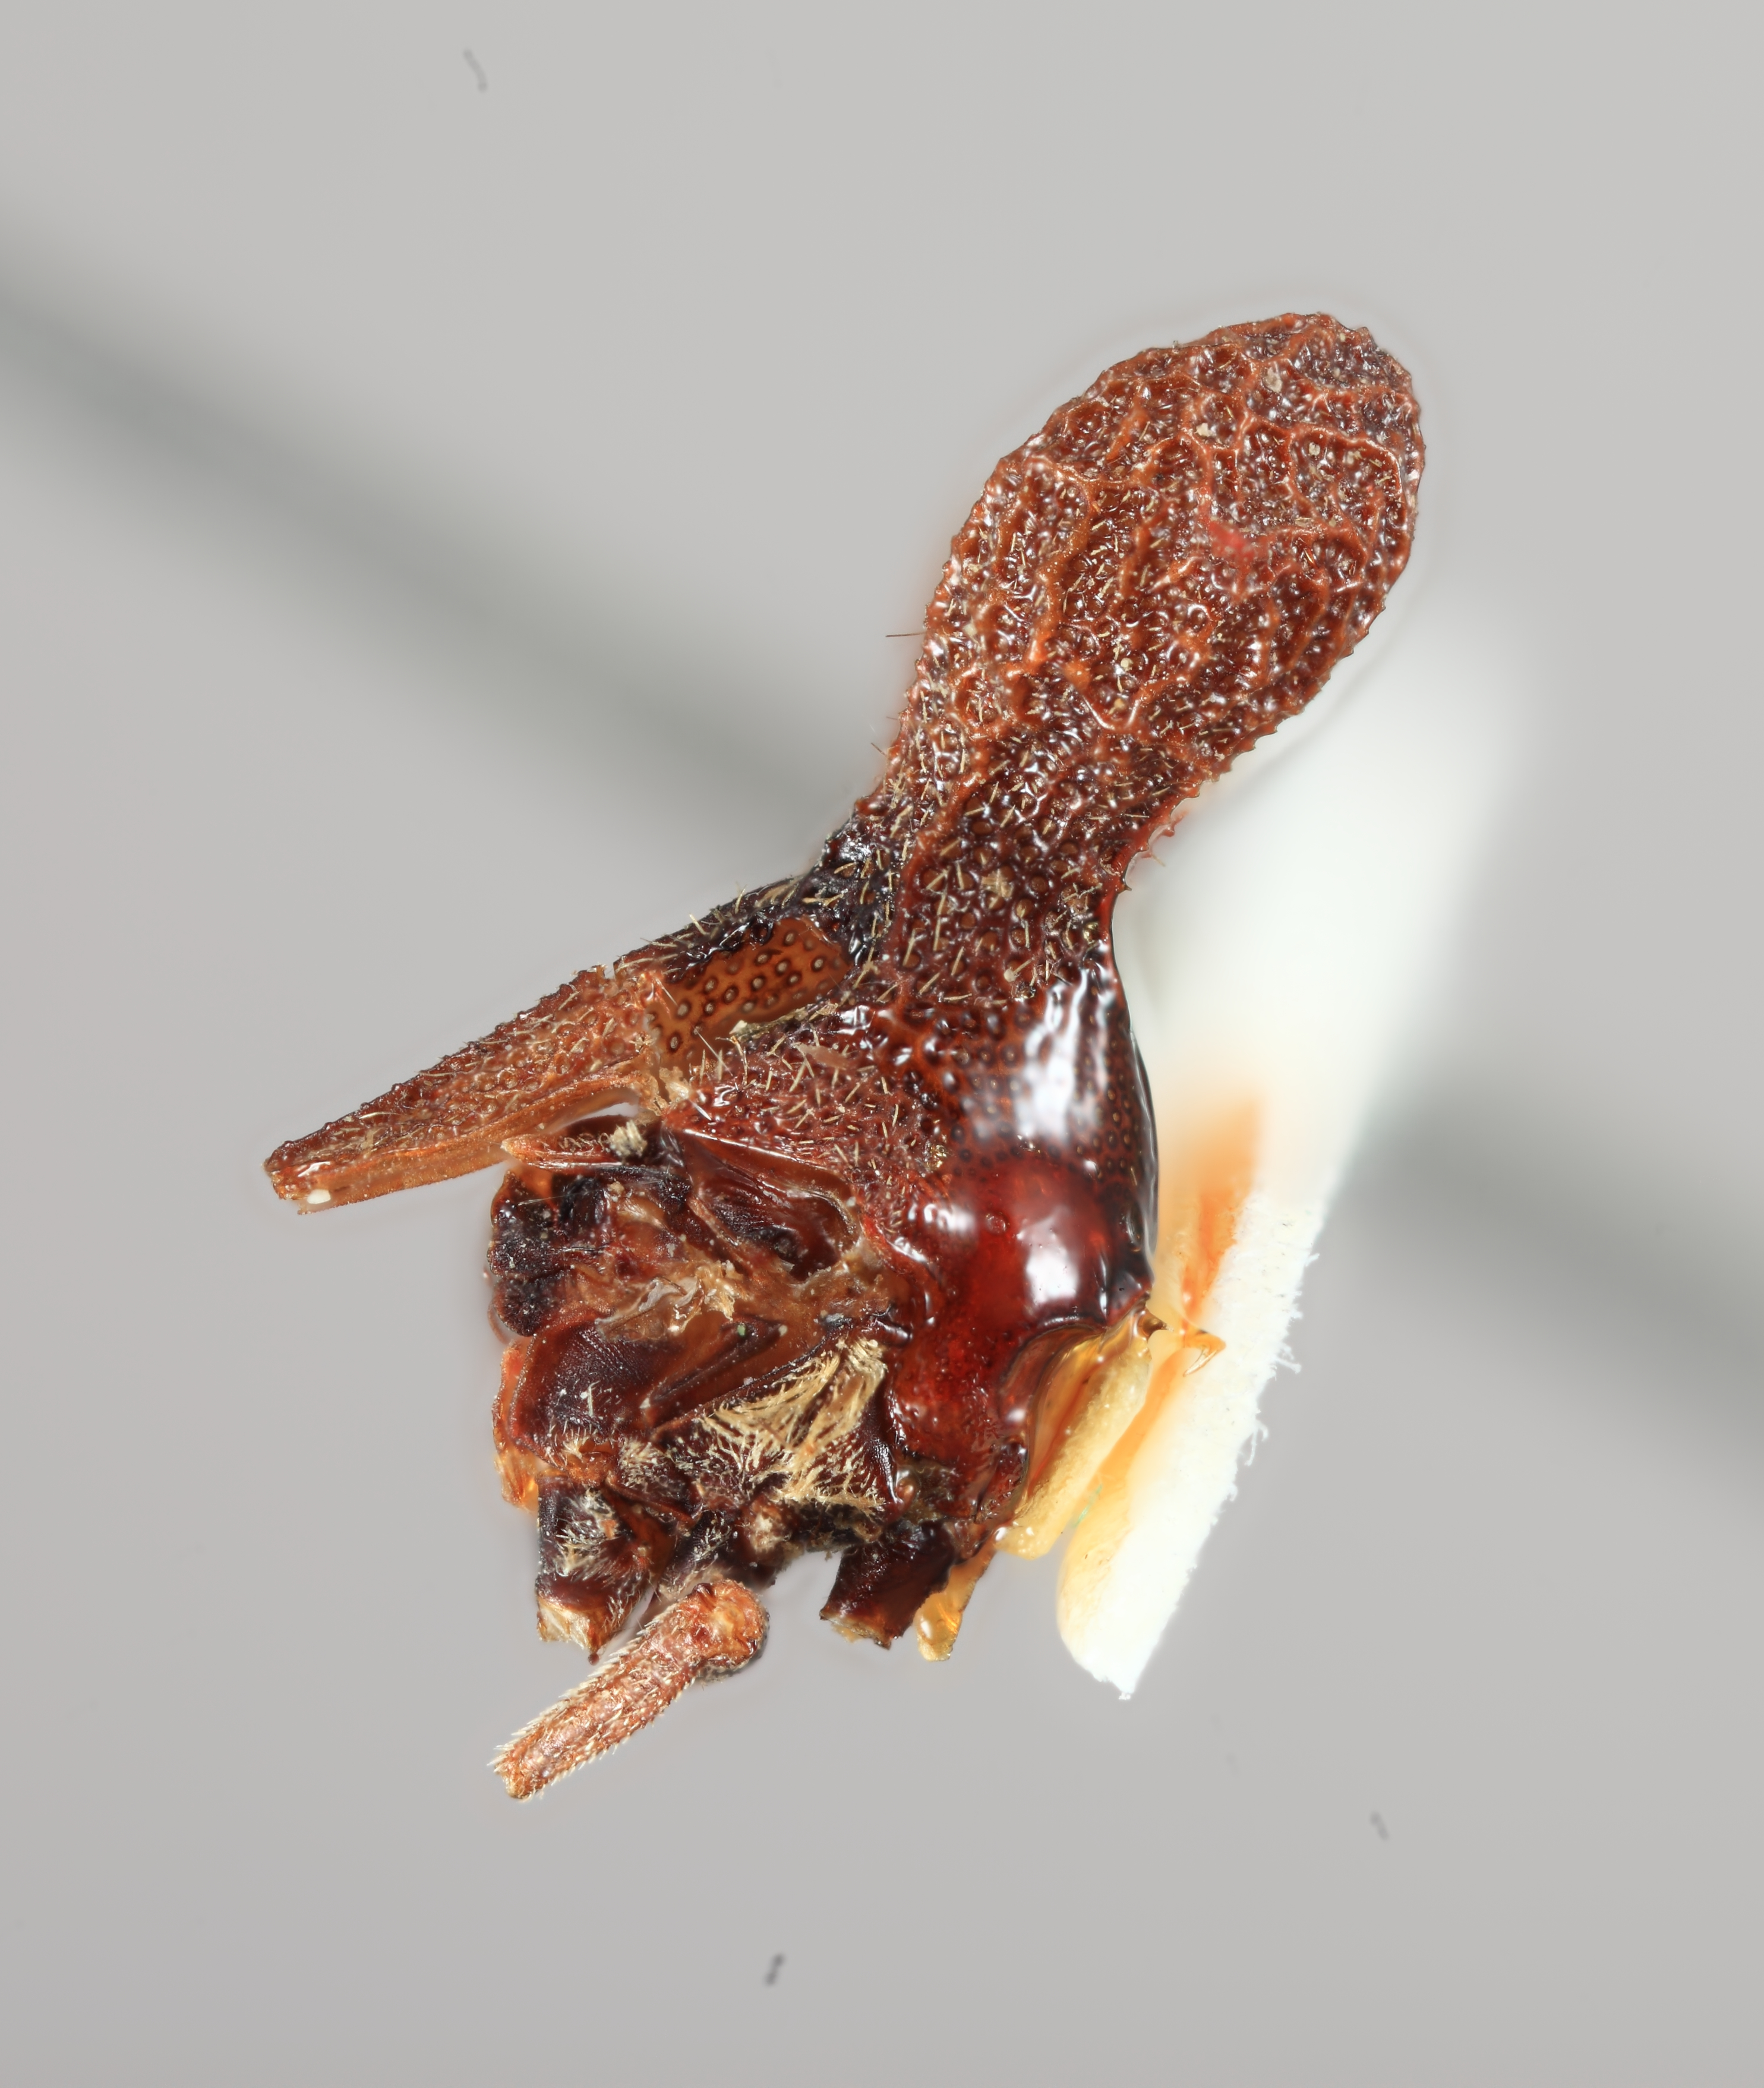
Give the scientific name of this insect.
Lubra regaiis
